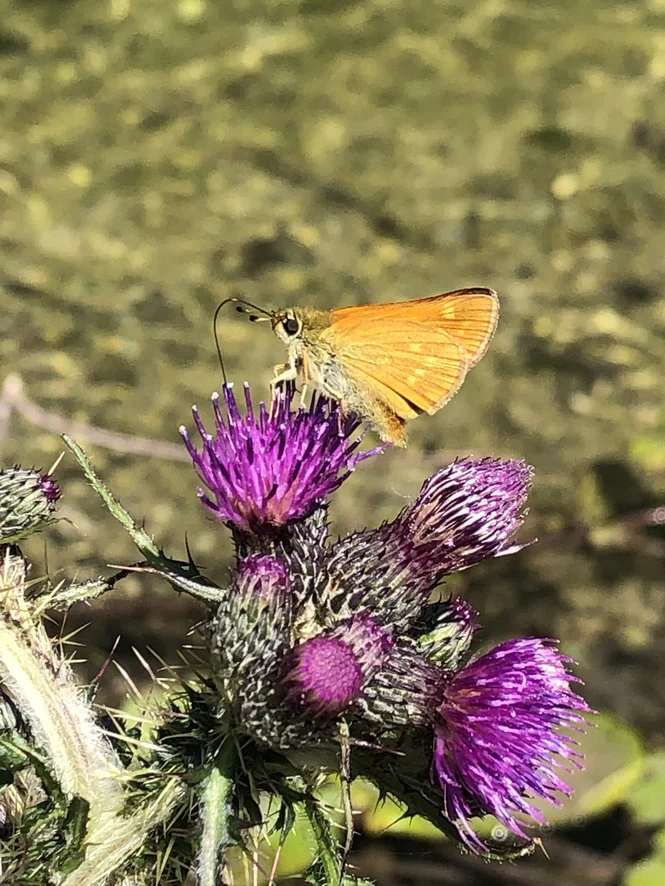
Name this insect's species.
Ochlodes sylvanus (also Ochlodes venata)
